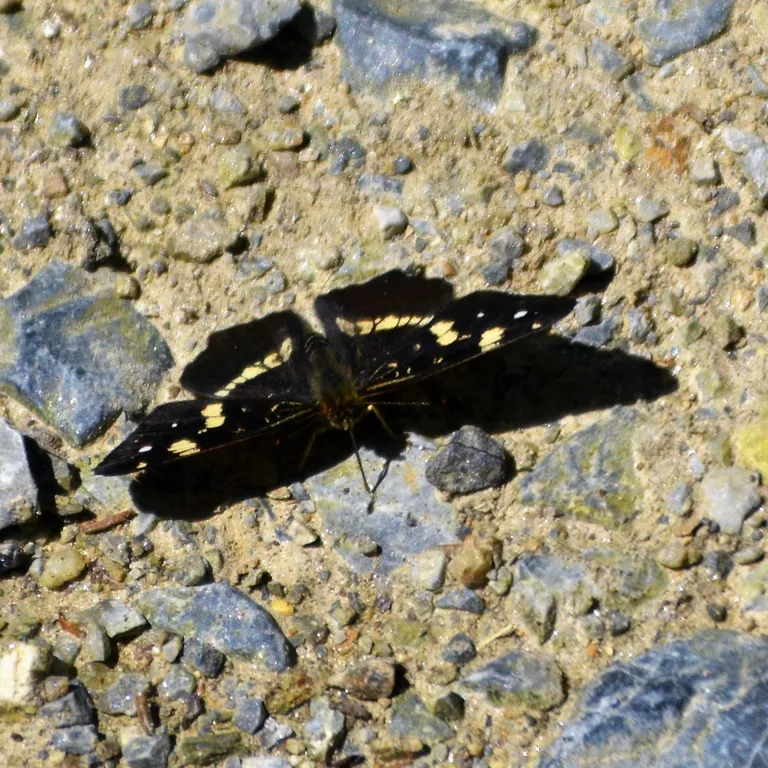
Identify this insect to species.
Araschnia levana
